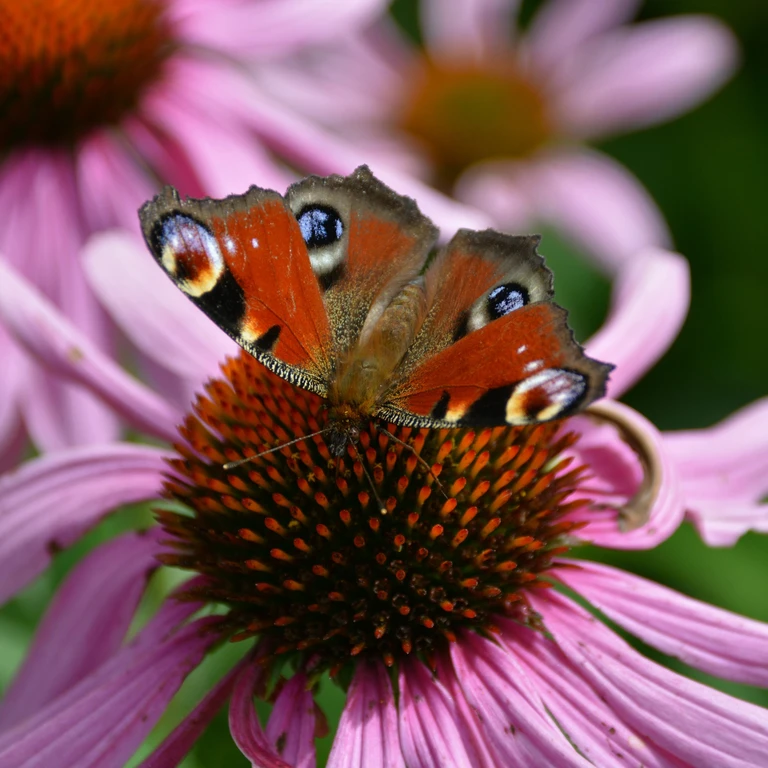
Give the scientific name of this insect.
Aglais io
